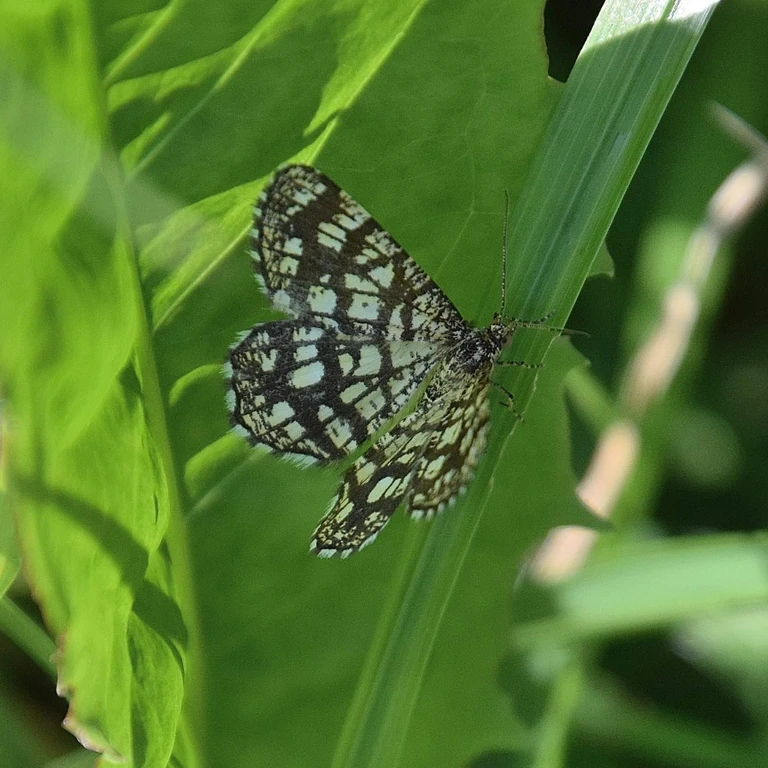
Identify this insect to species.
Chiasmia clathrata
